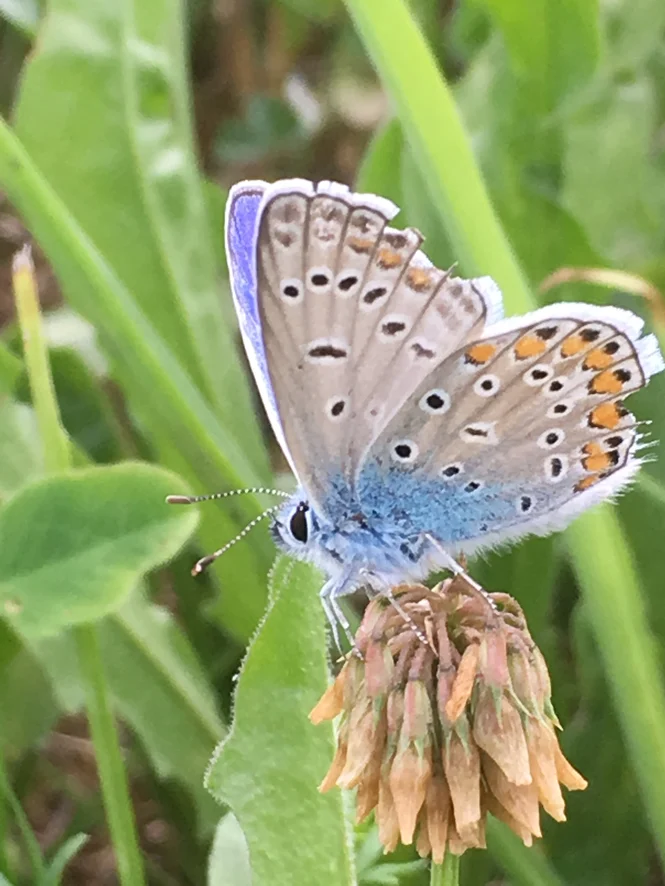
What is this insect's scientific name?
Polyommatus icarus
